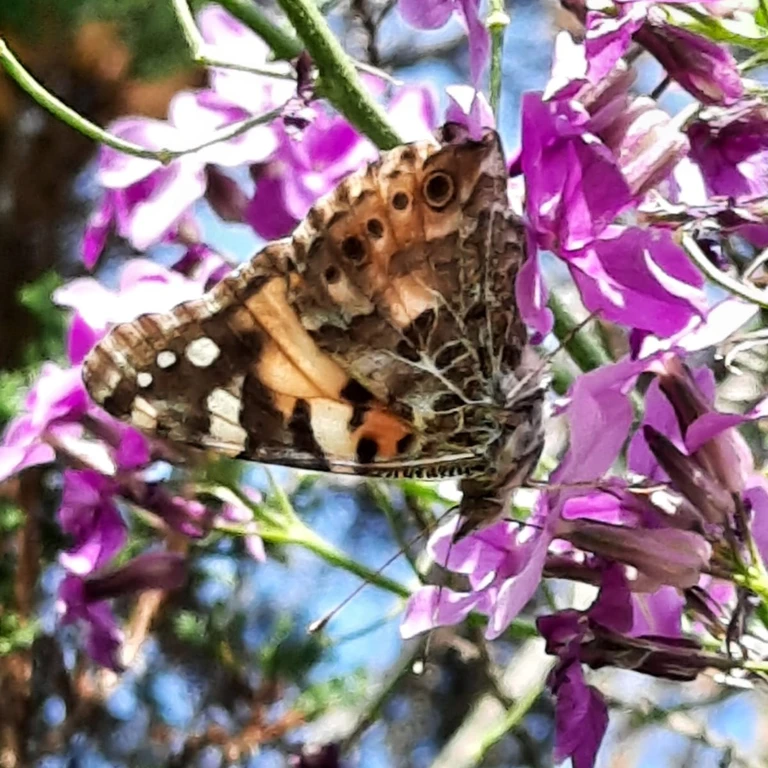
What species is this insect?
Vanessa cardui
